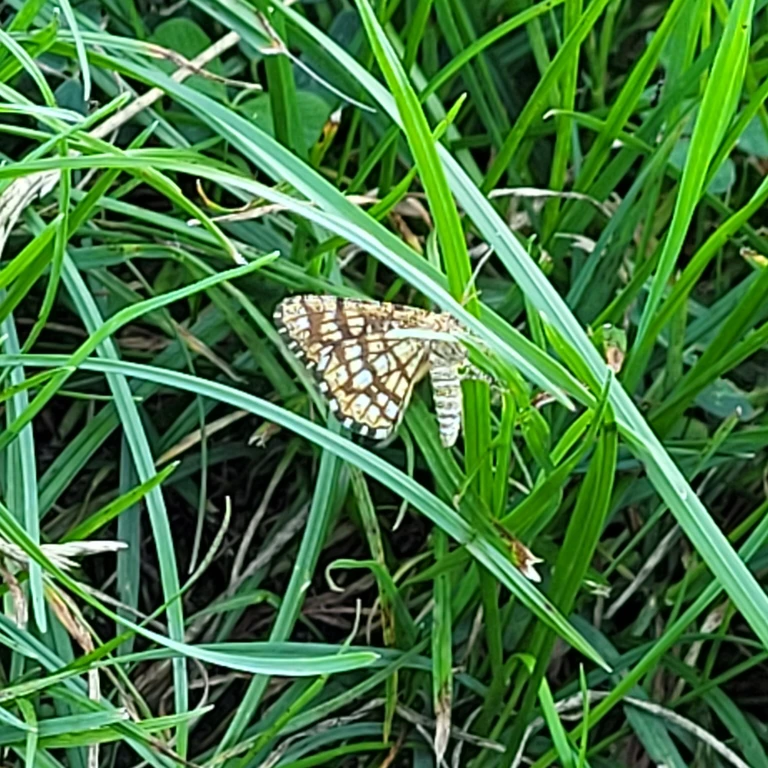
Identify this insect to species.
Chiasmia clathrata
